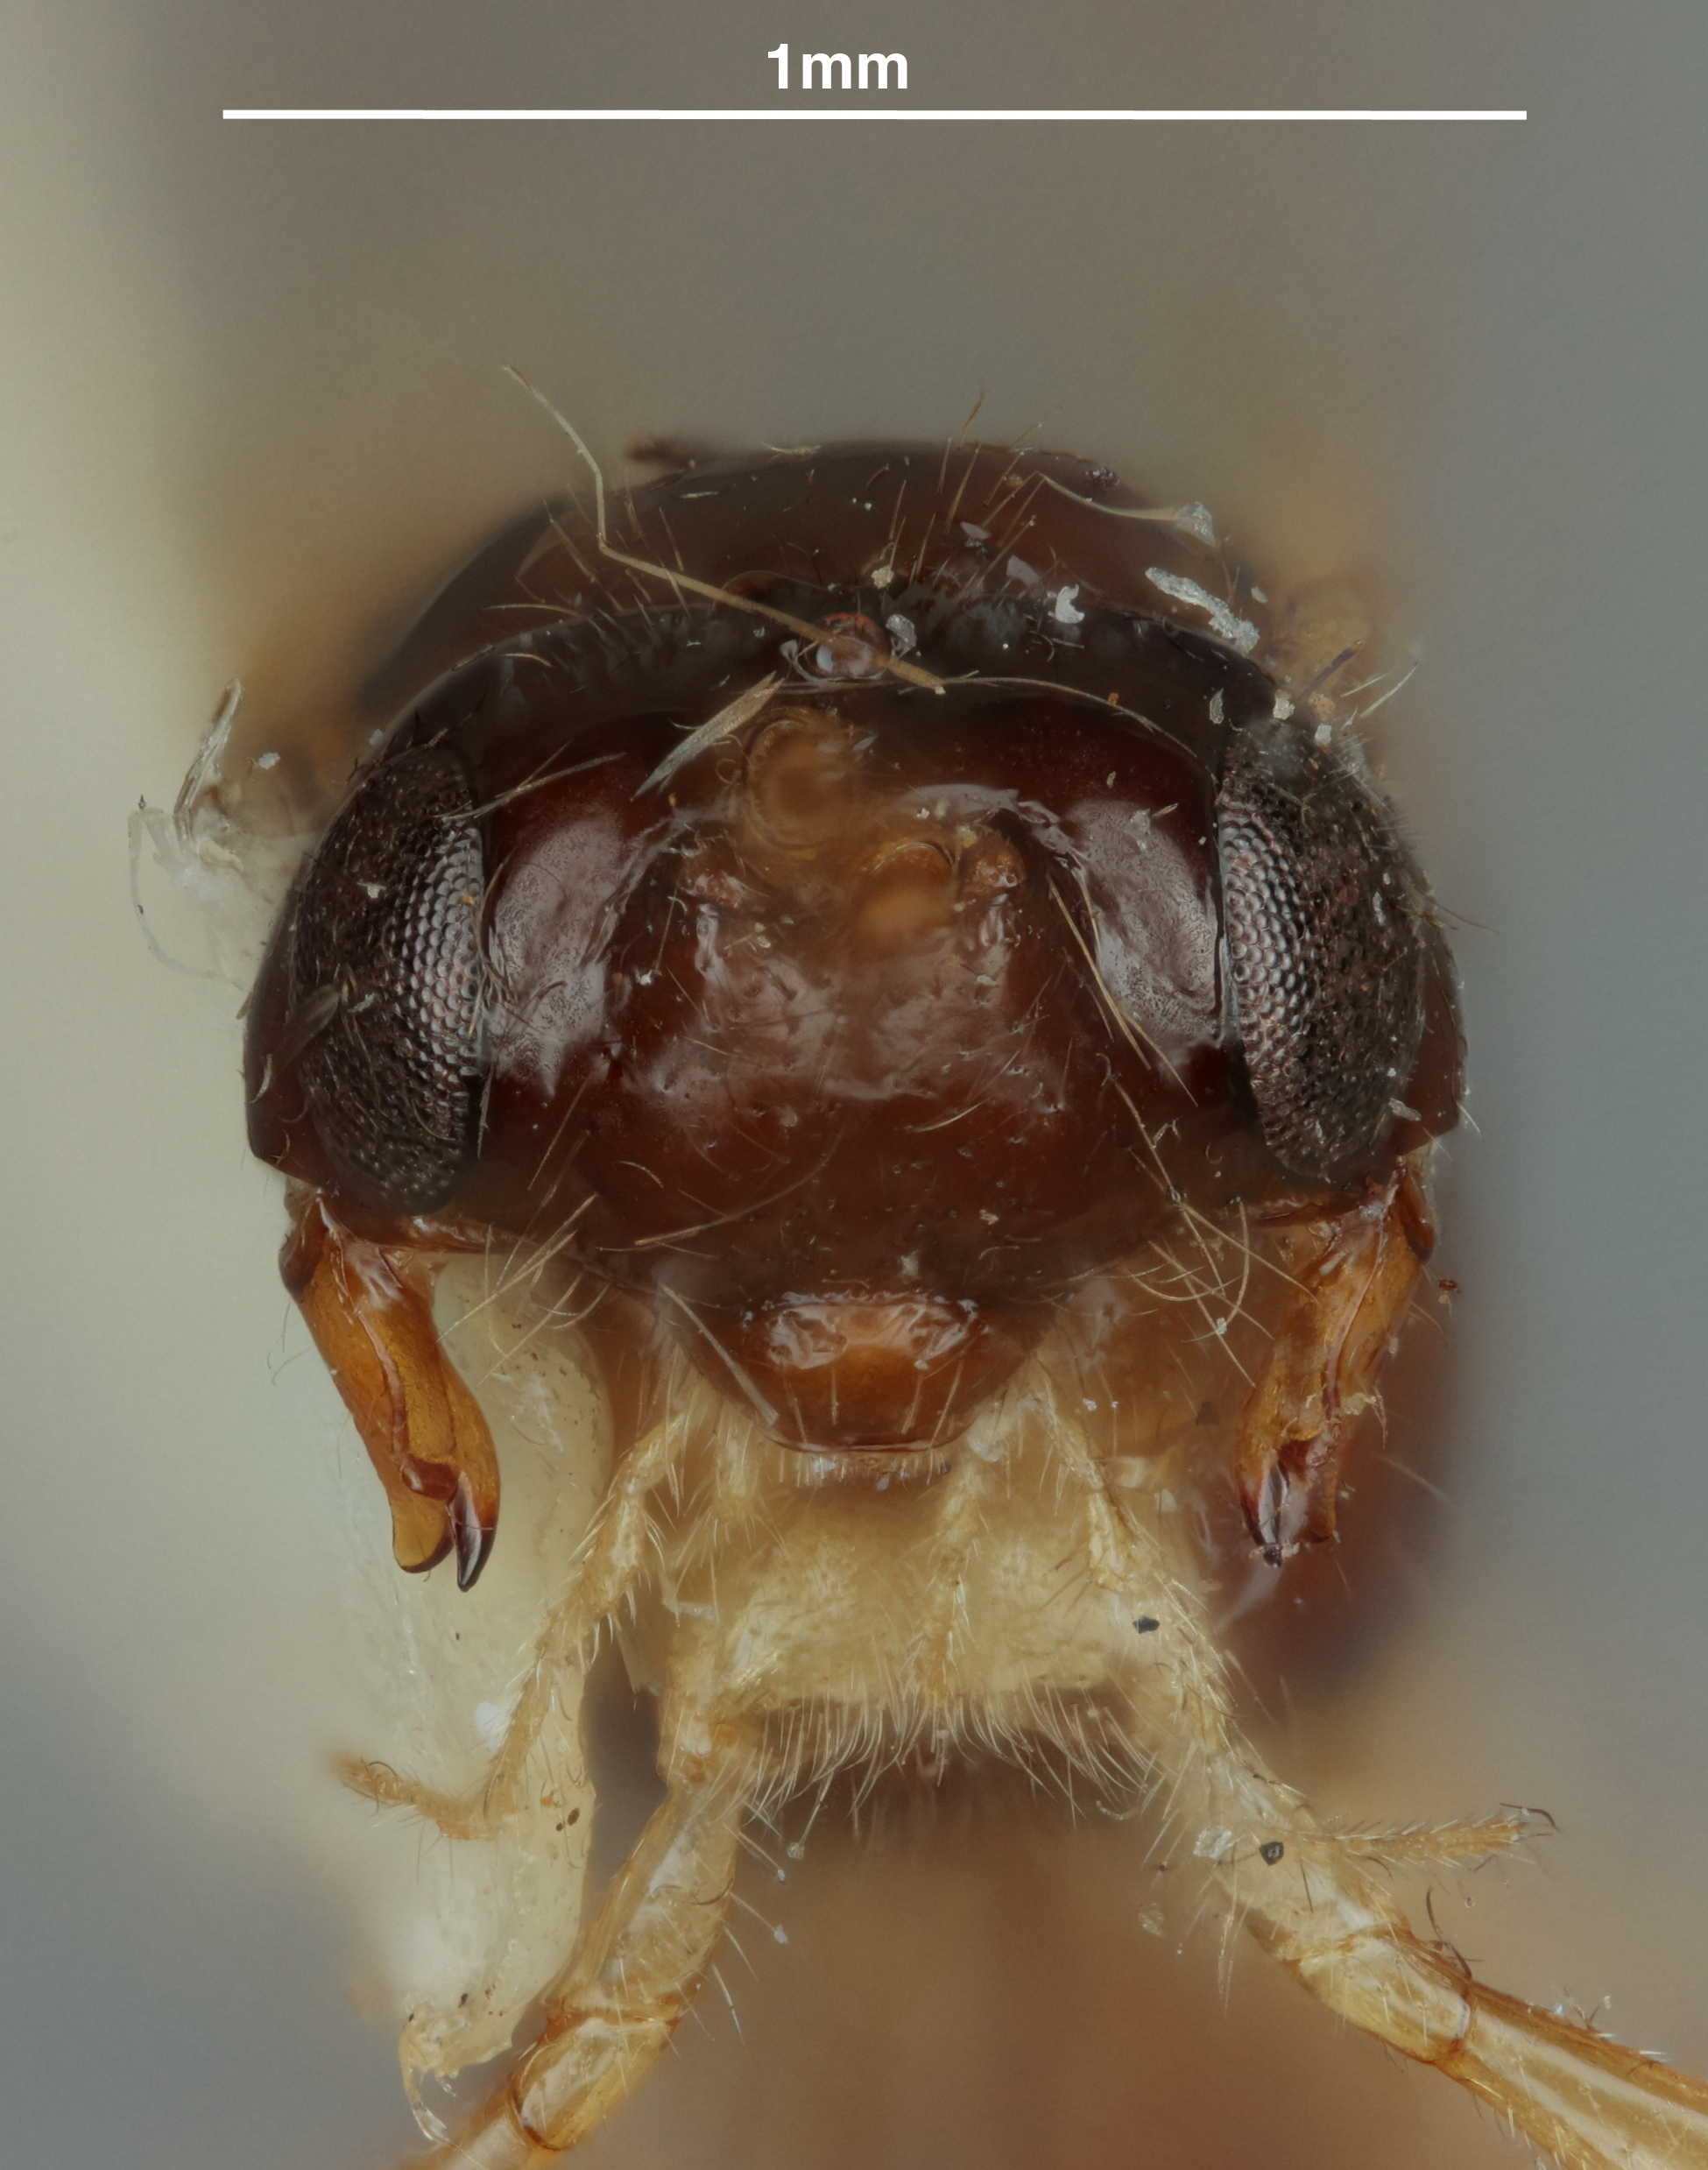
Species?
Aspilota divergens
